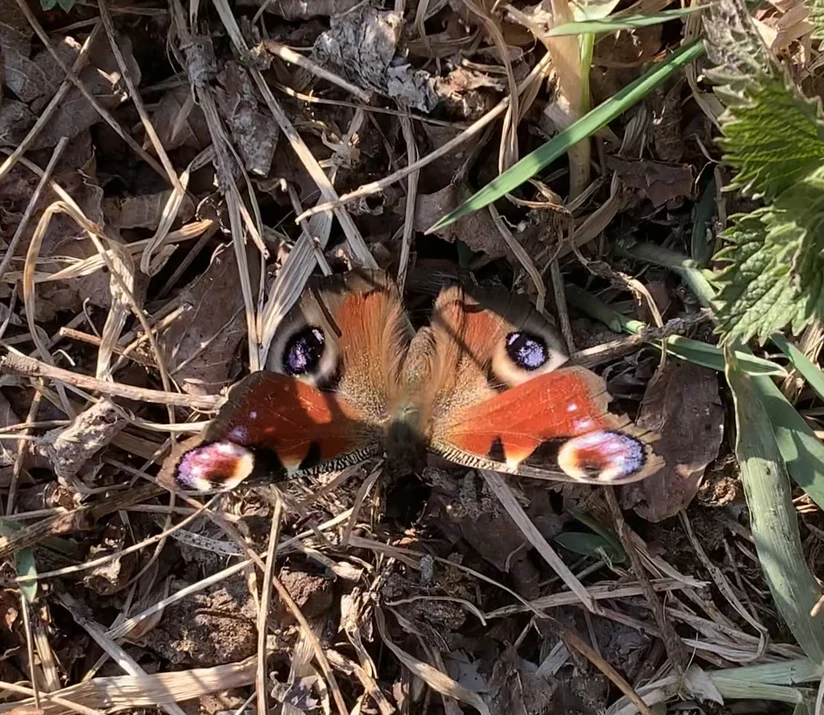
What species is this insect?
Aglais io
